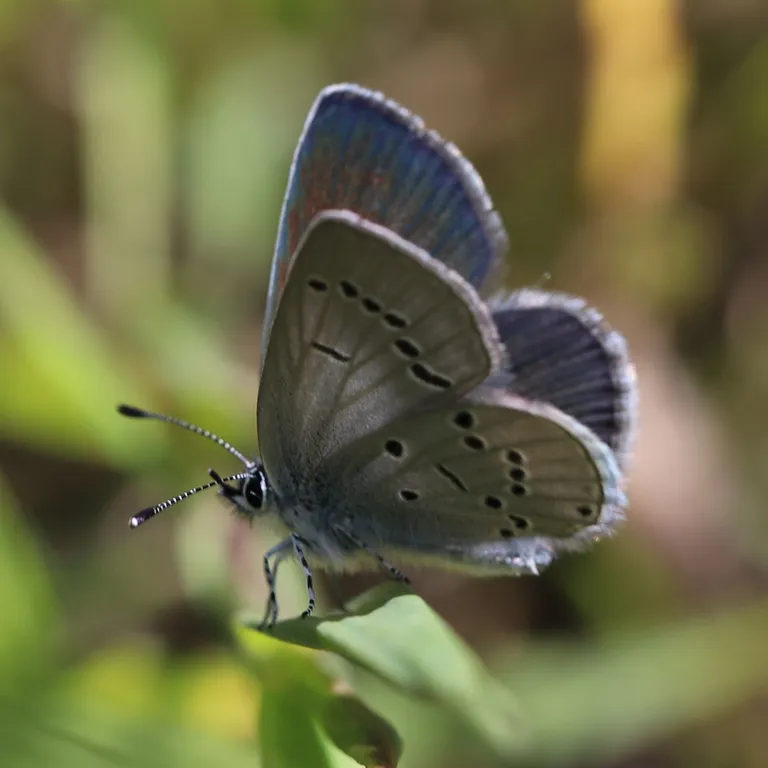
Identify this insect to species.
Cupido minimus
